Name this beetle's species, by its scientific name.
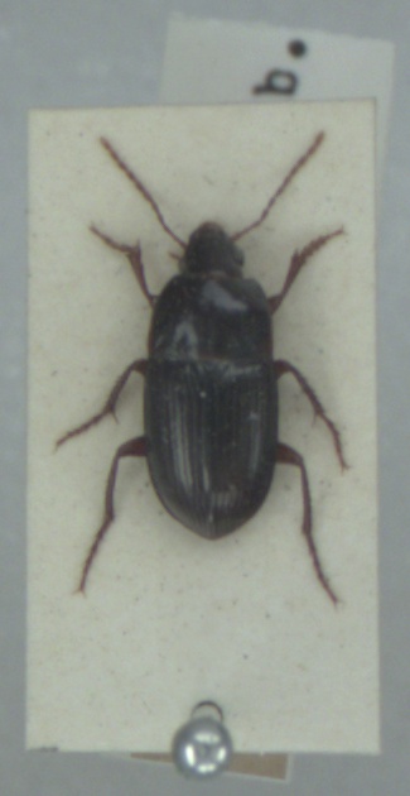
Amara plebeja
